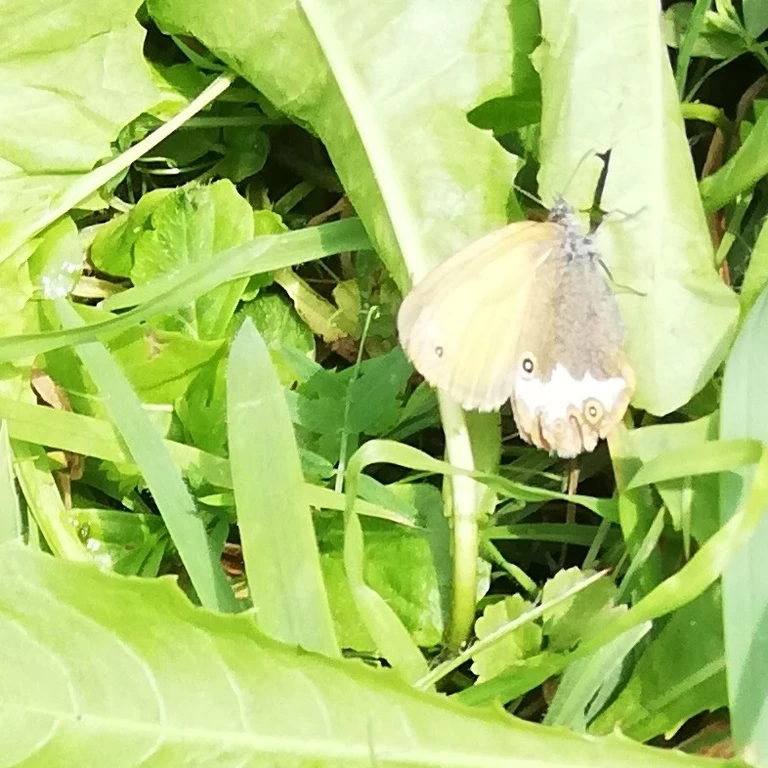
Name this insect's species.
Coenonympha arcania
